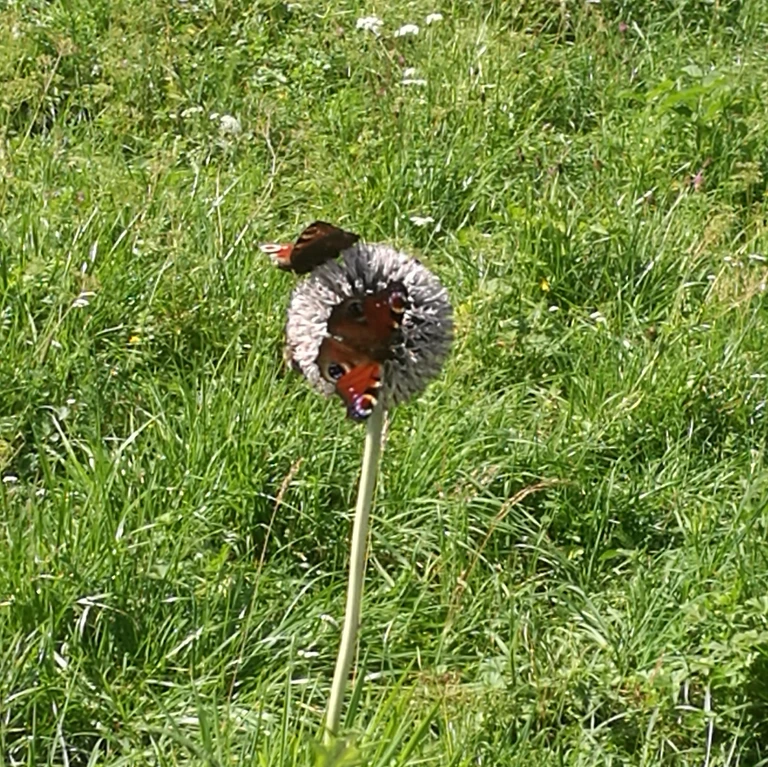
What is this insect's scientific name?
Aglais io
